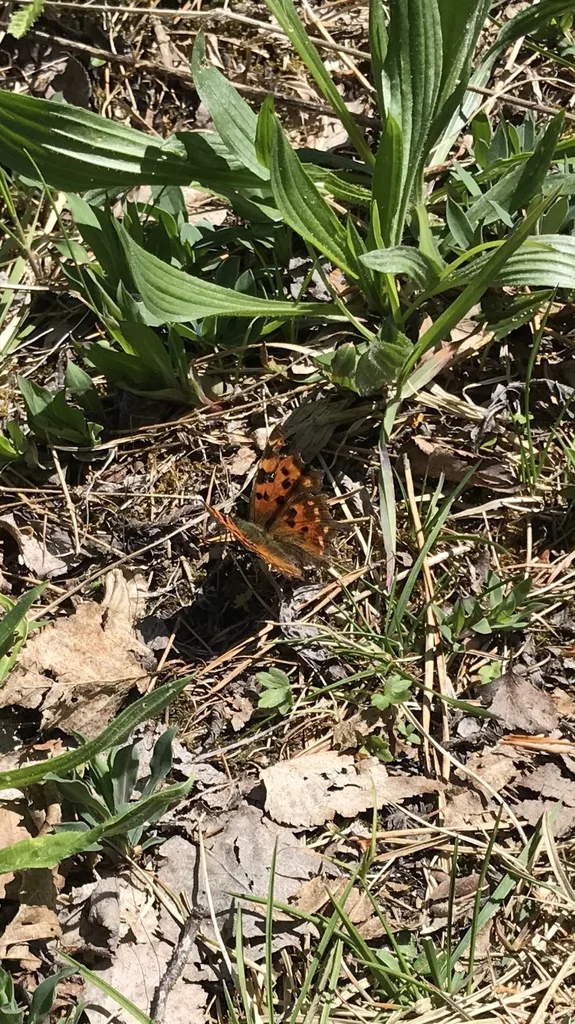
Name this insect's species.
Polygonia c-album
